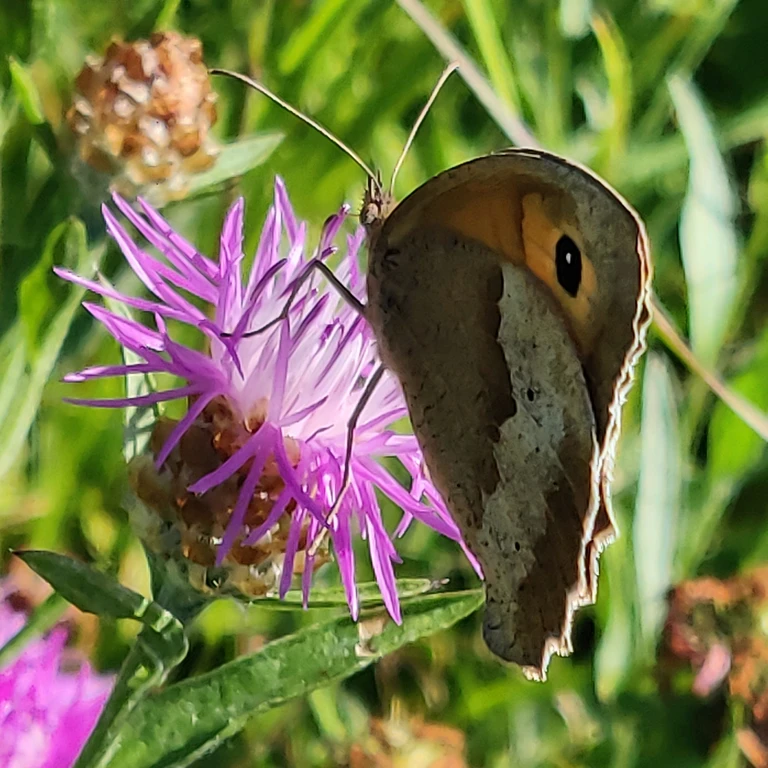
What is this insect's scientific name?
Maniola jurtina
